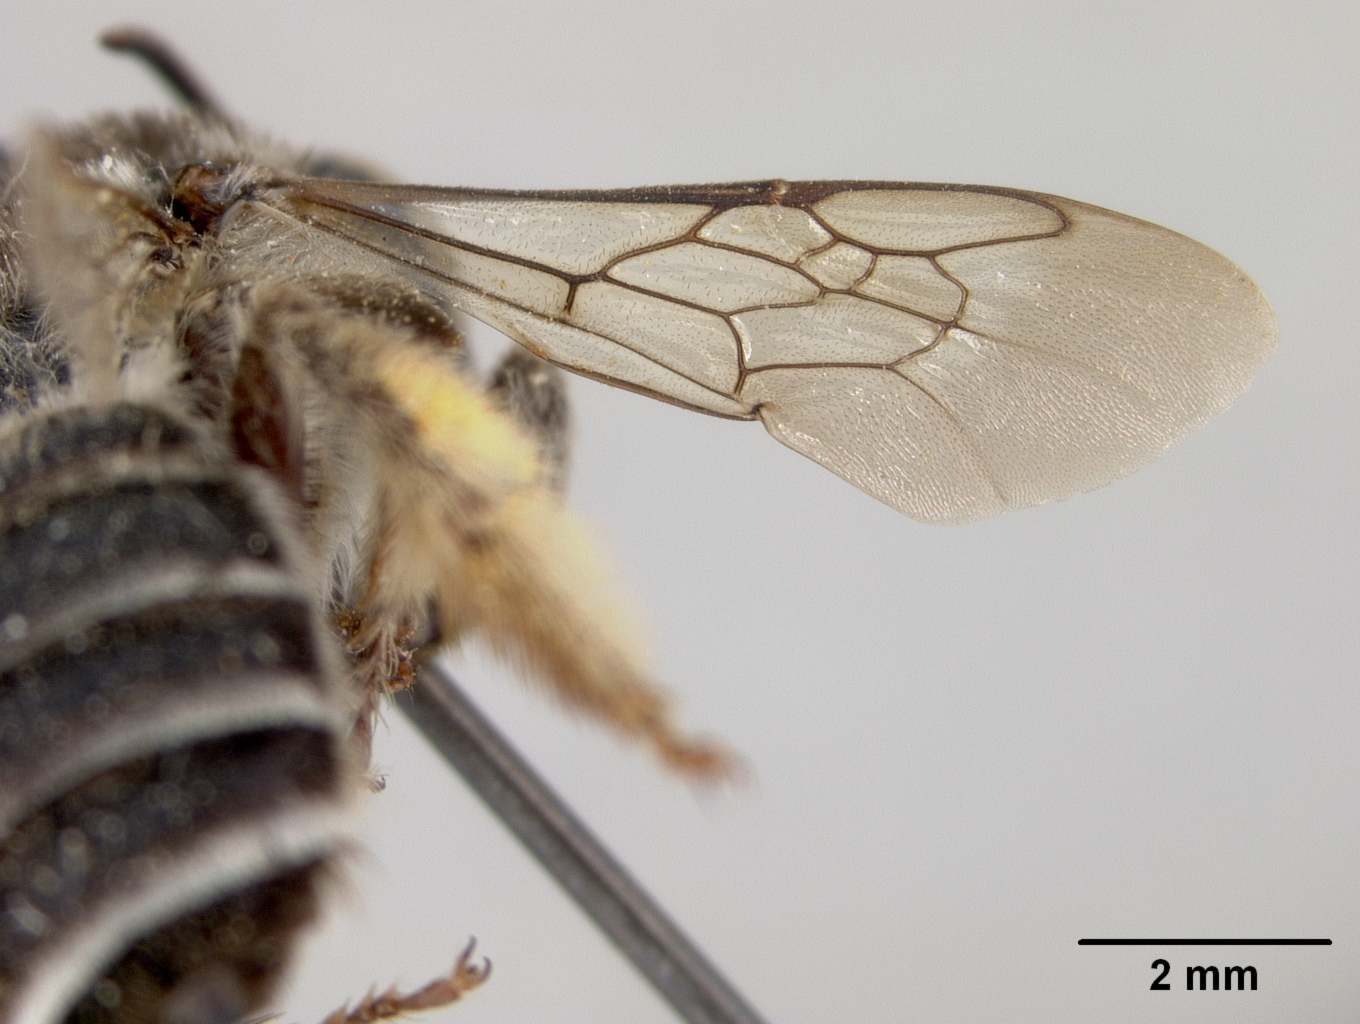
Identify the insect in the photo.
Melissodes apicata
